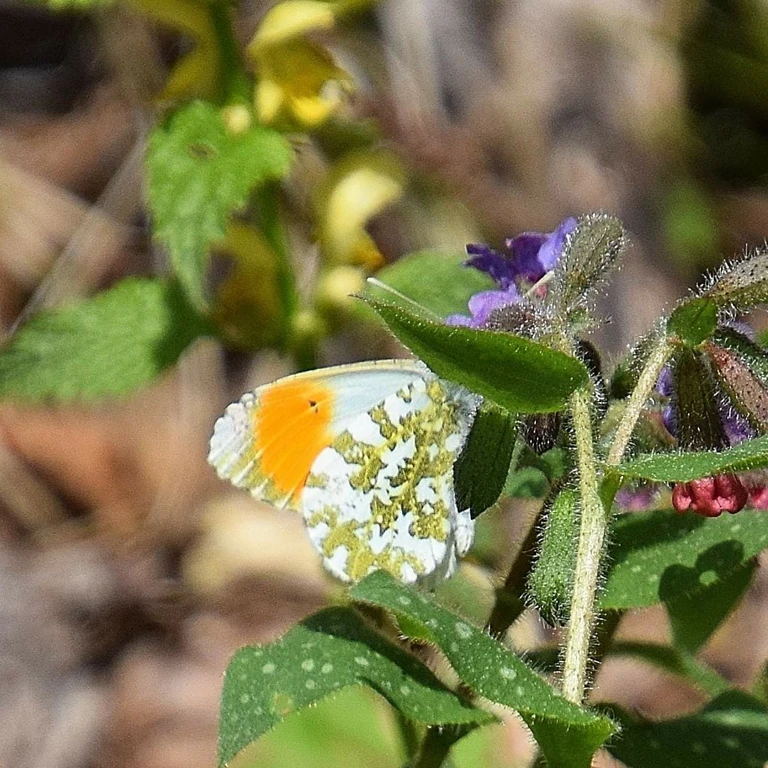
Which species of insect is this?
Anthocharis cardamines
